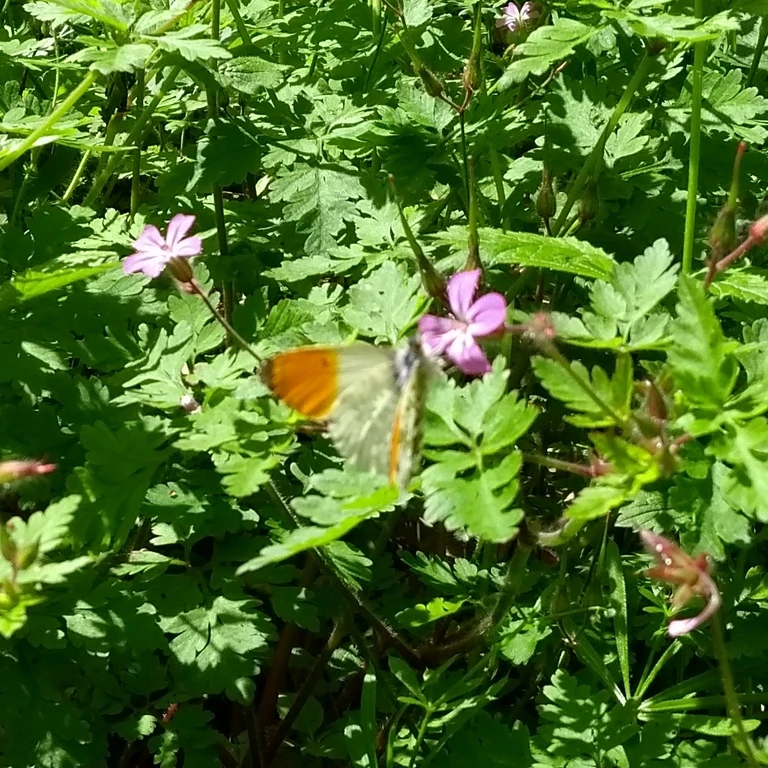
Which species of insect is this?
Anthocharis cardamines
